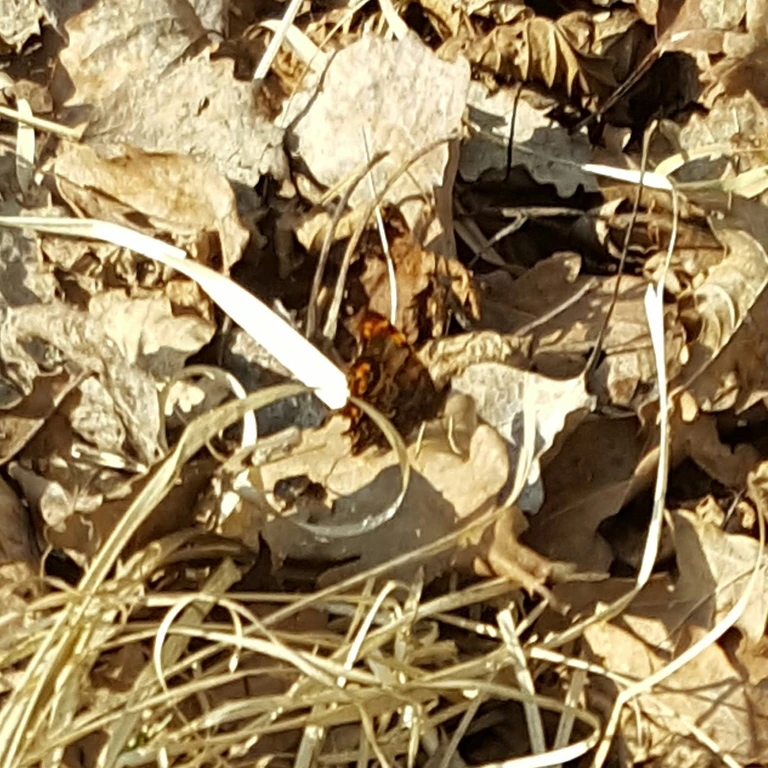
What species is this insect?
Polygonia c-album
